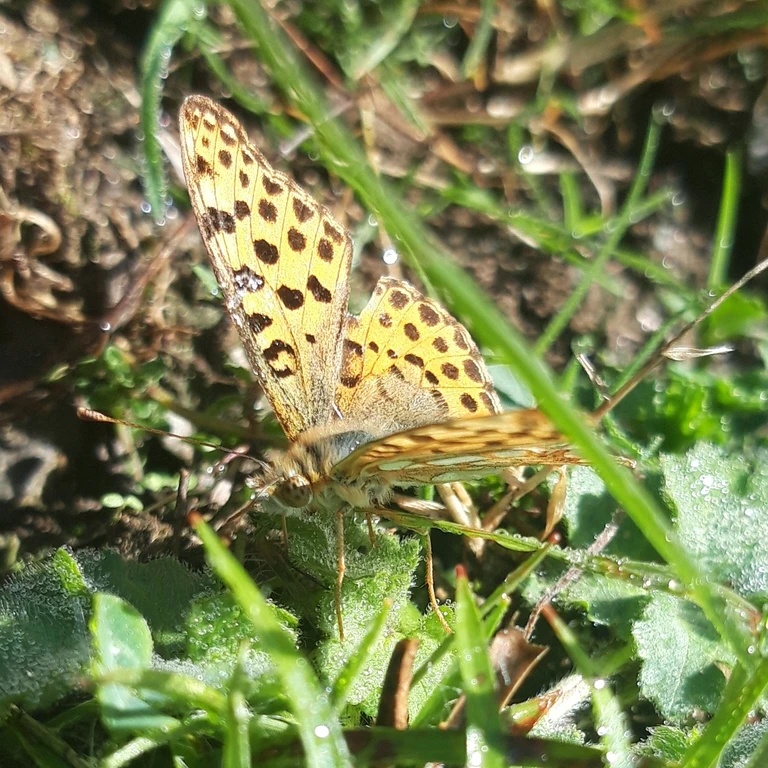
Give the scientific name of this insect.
Issoria lathonia
